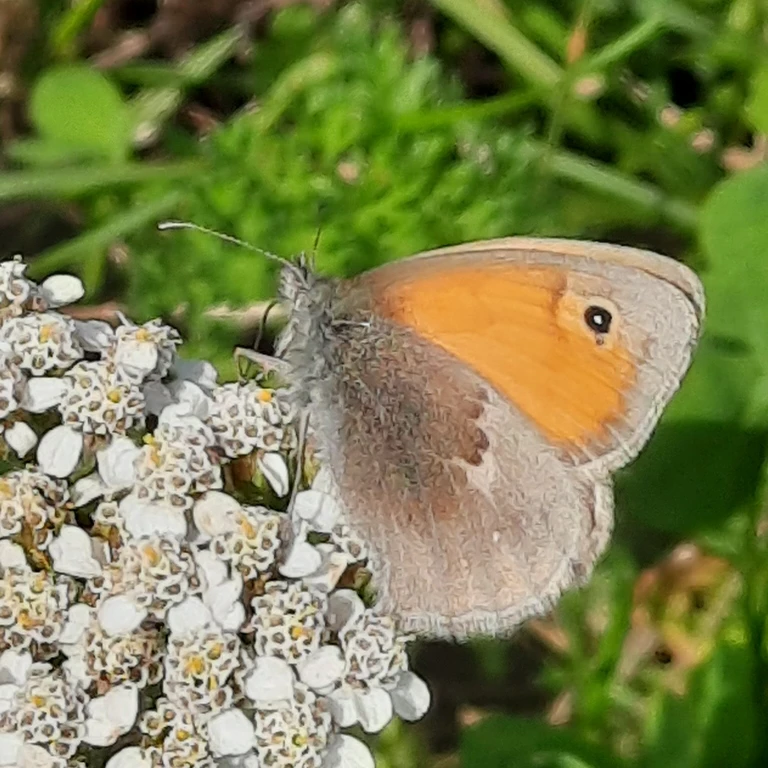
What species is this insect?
Coenonympha pamphilus
